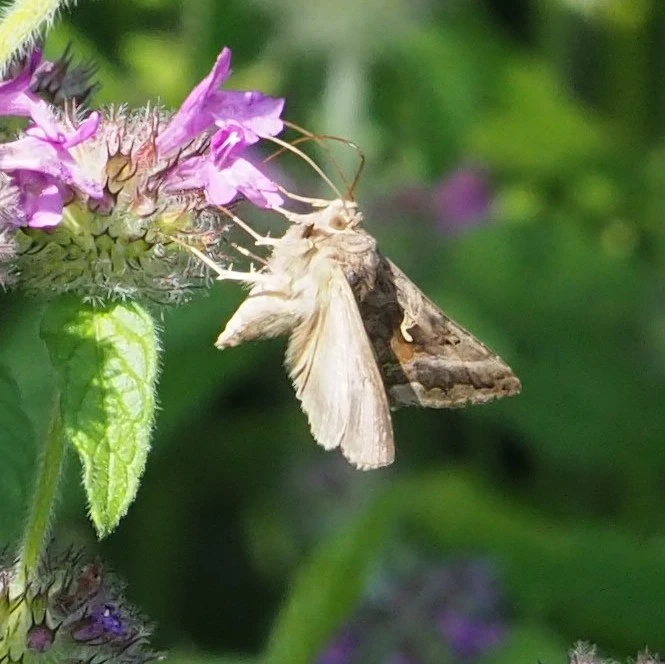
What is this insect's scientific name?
Autographa gamma
